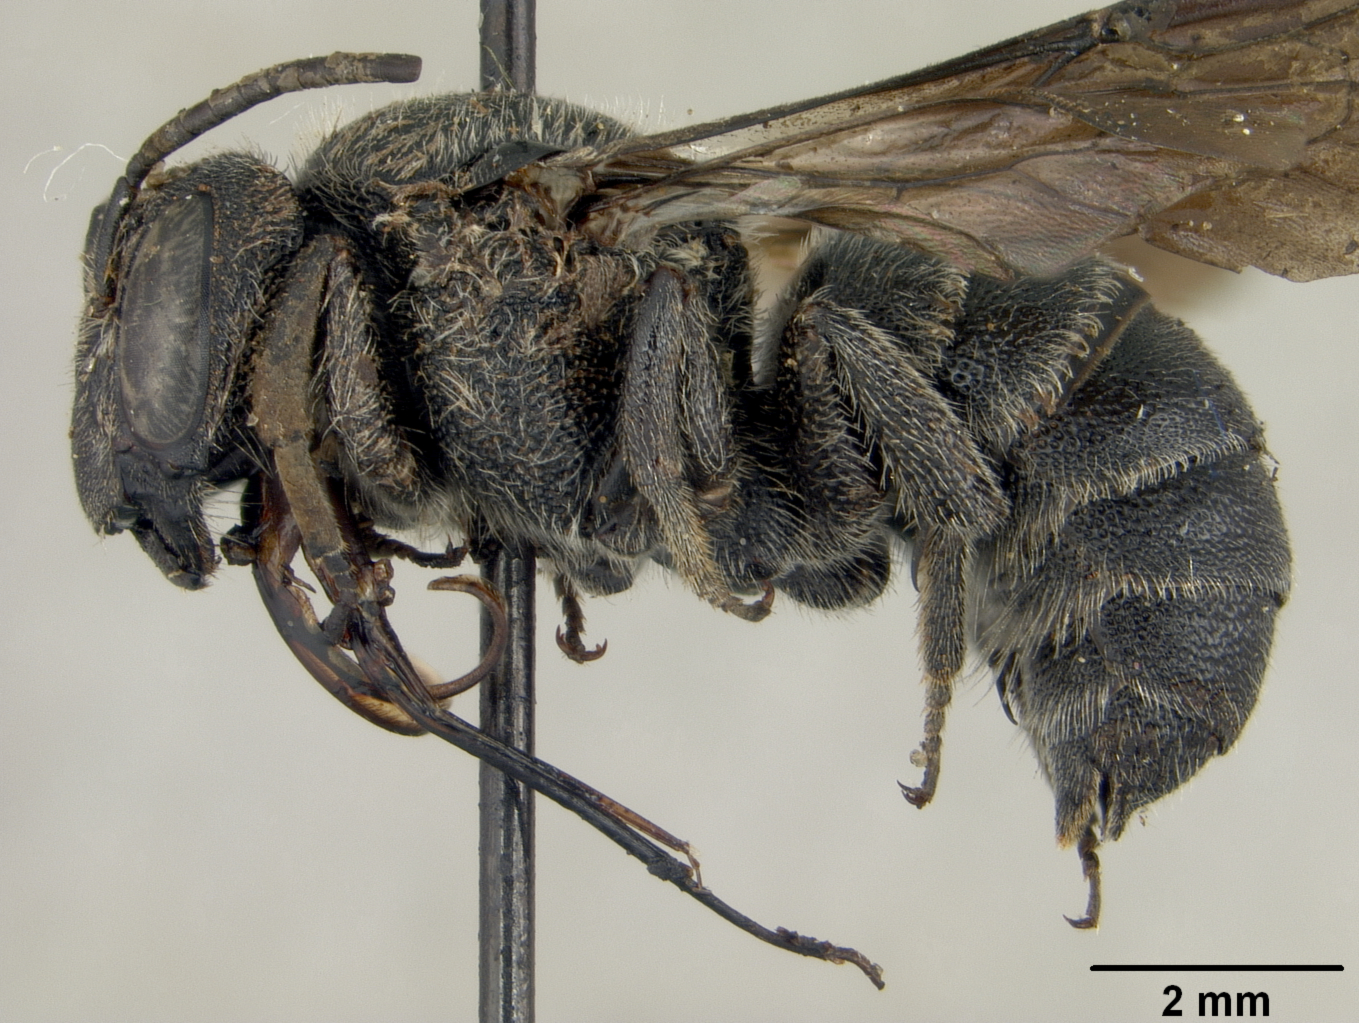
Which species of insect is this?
Stelis ater
